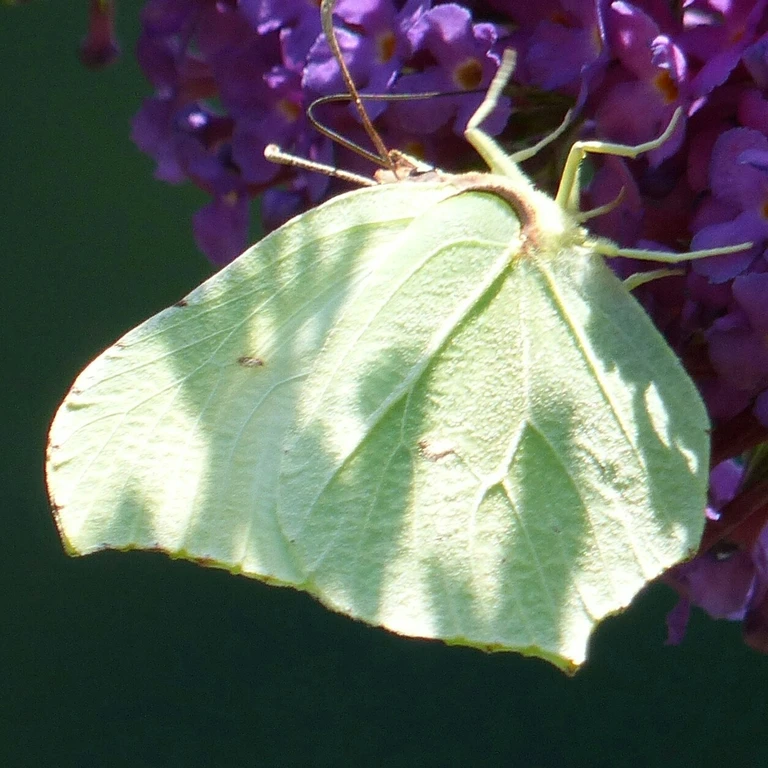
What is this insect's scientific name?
Gonepteryx rhamni
